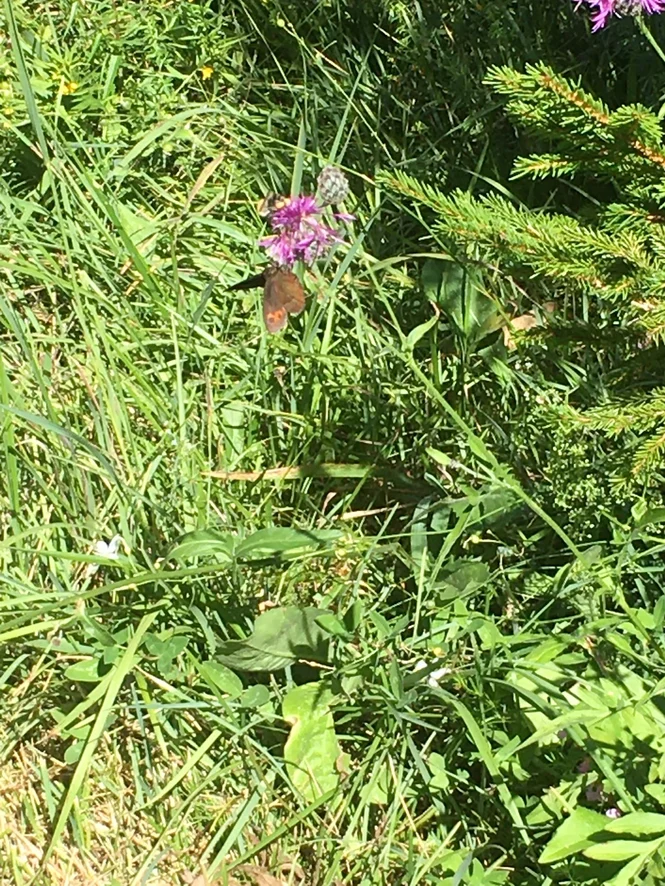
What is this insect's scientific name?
Erebia aethiops
